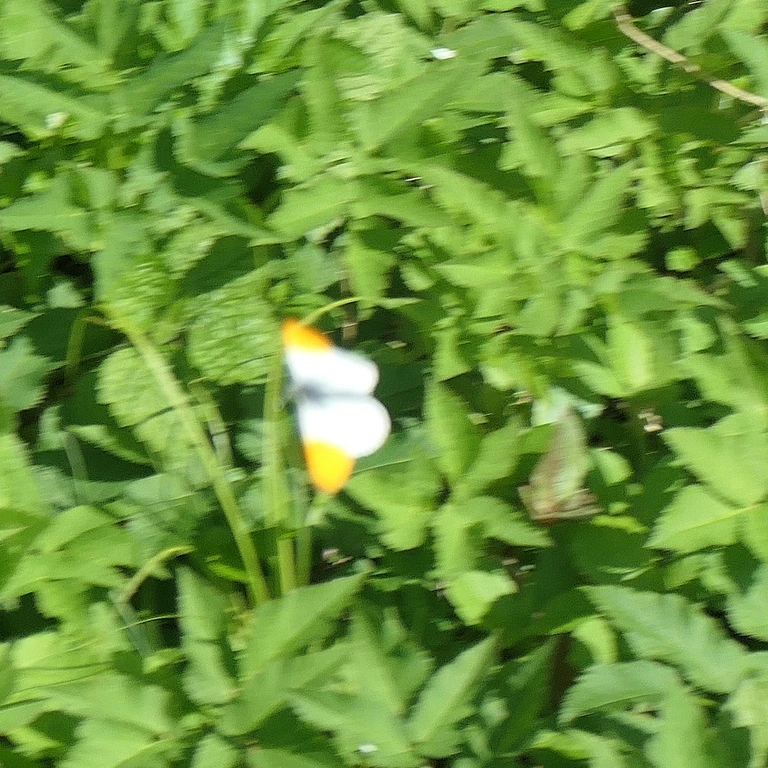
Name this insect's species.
Anthocharis cardamines
